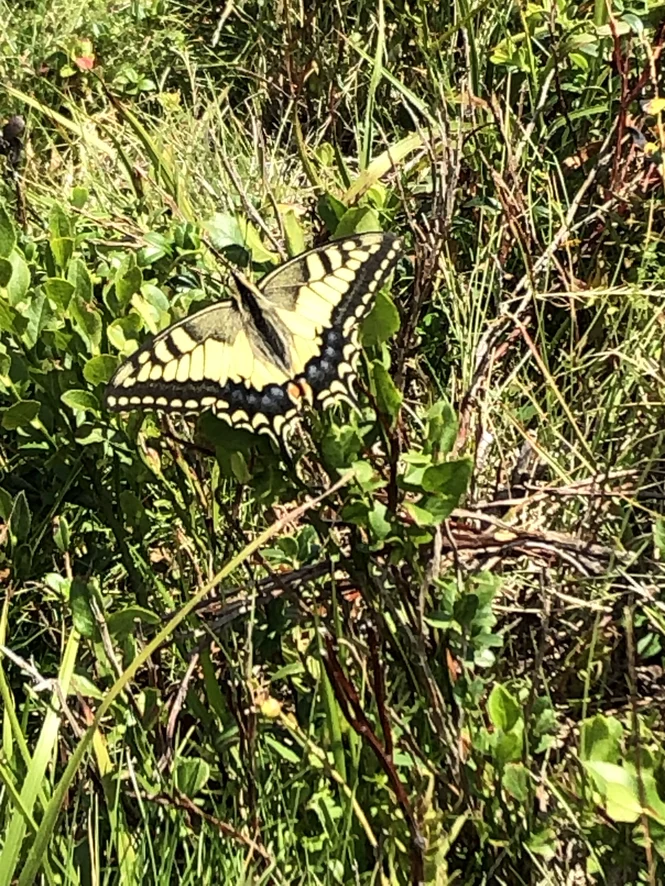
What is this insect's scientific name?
Papilio machaon
